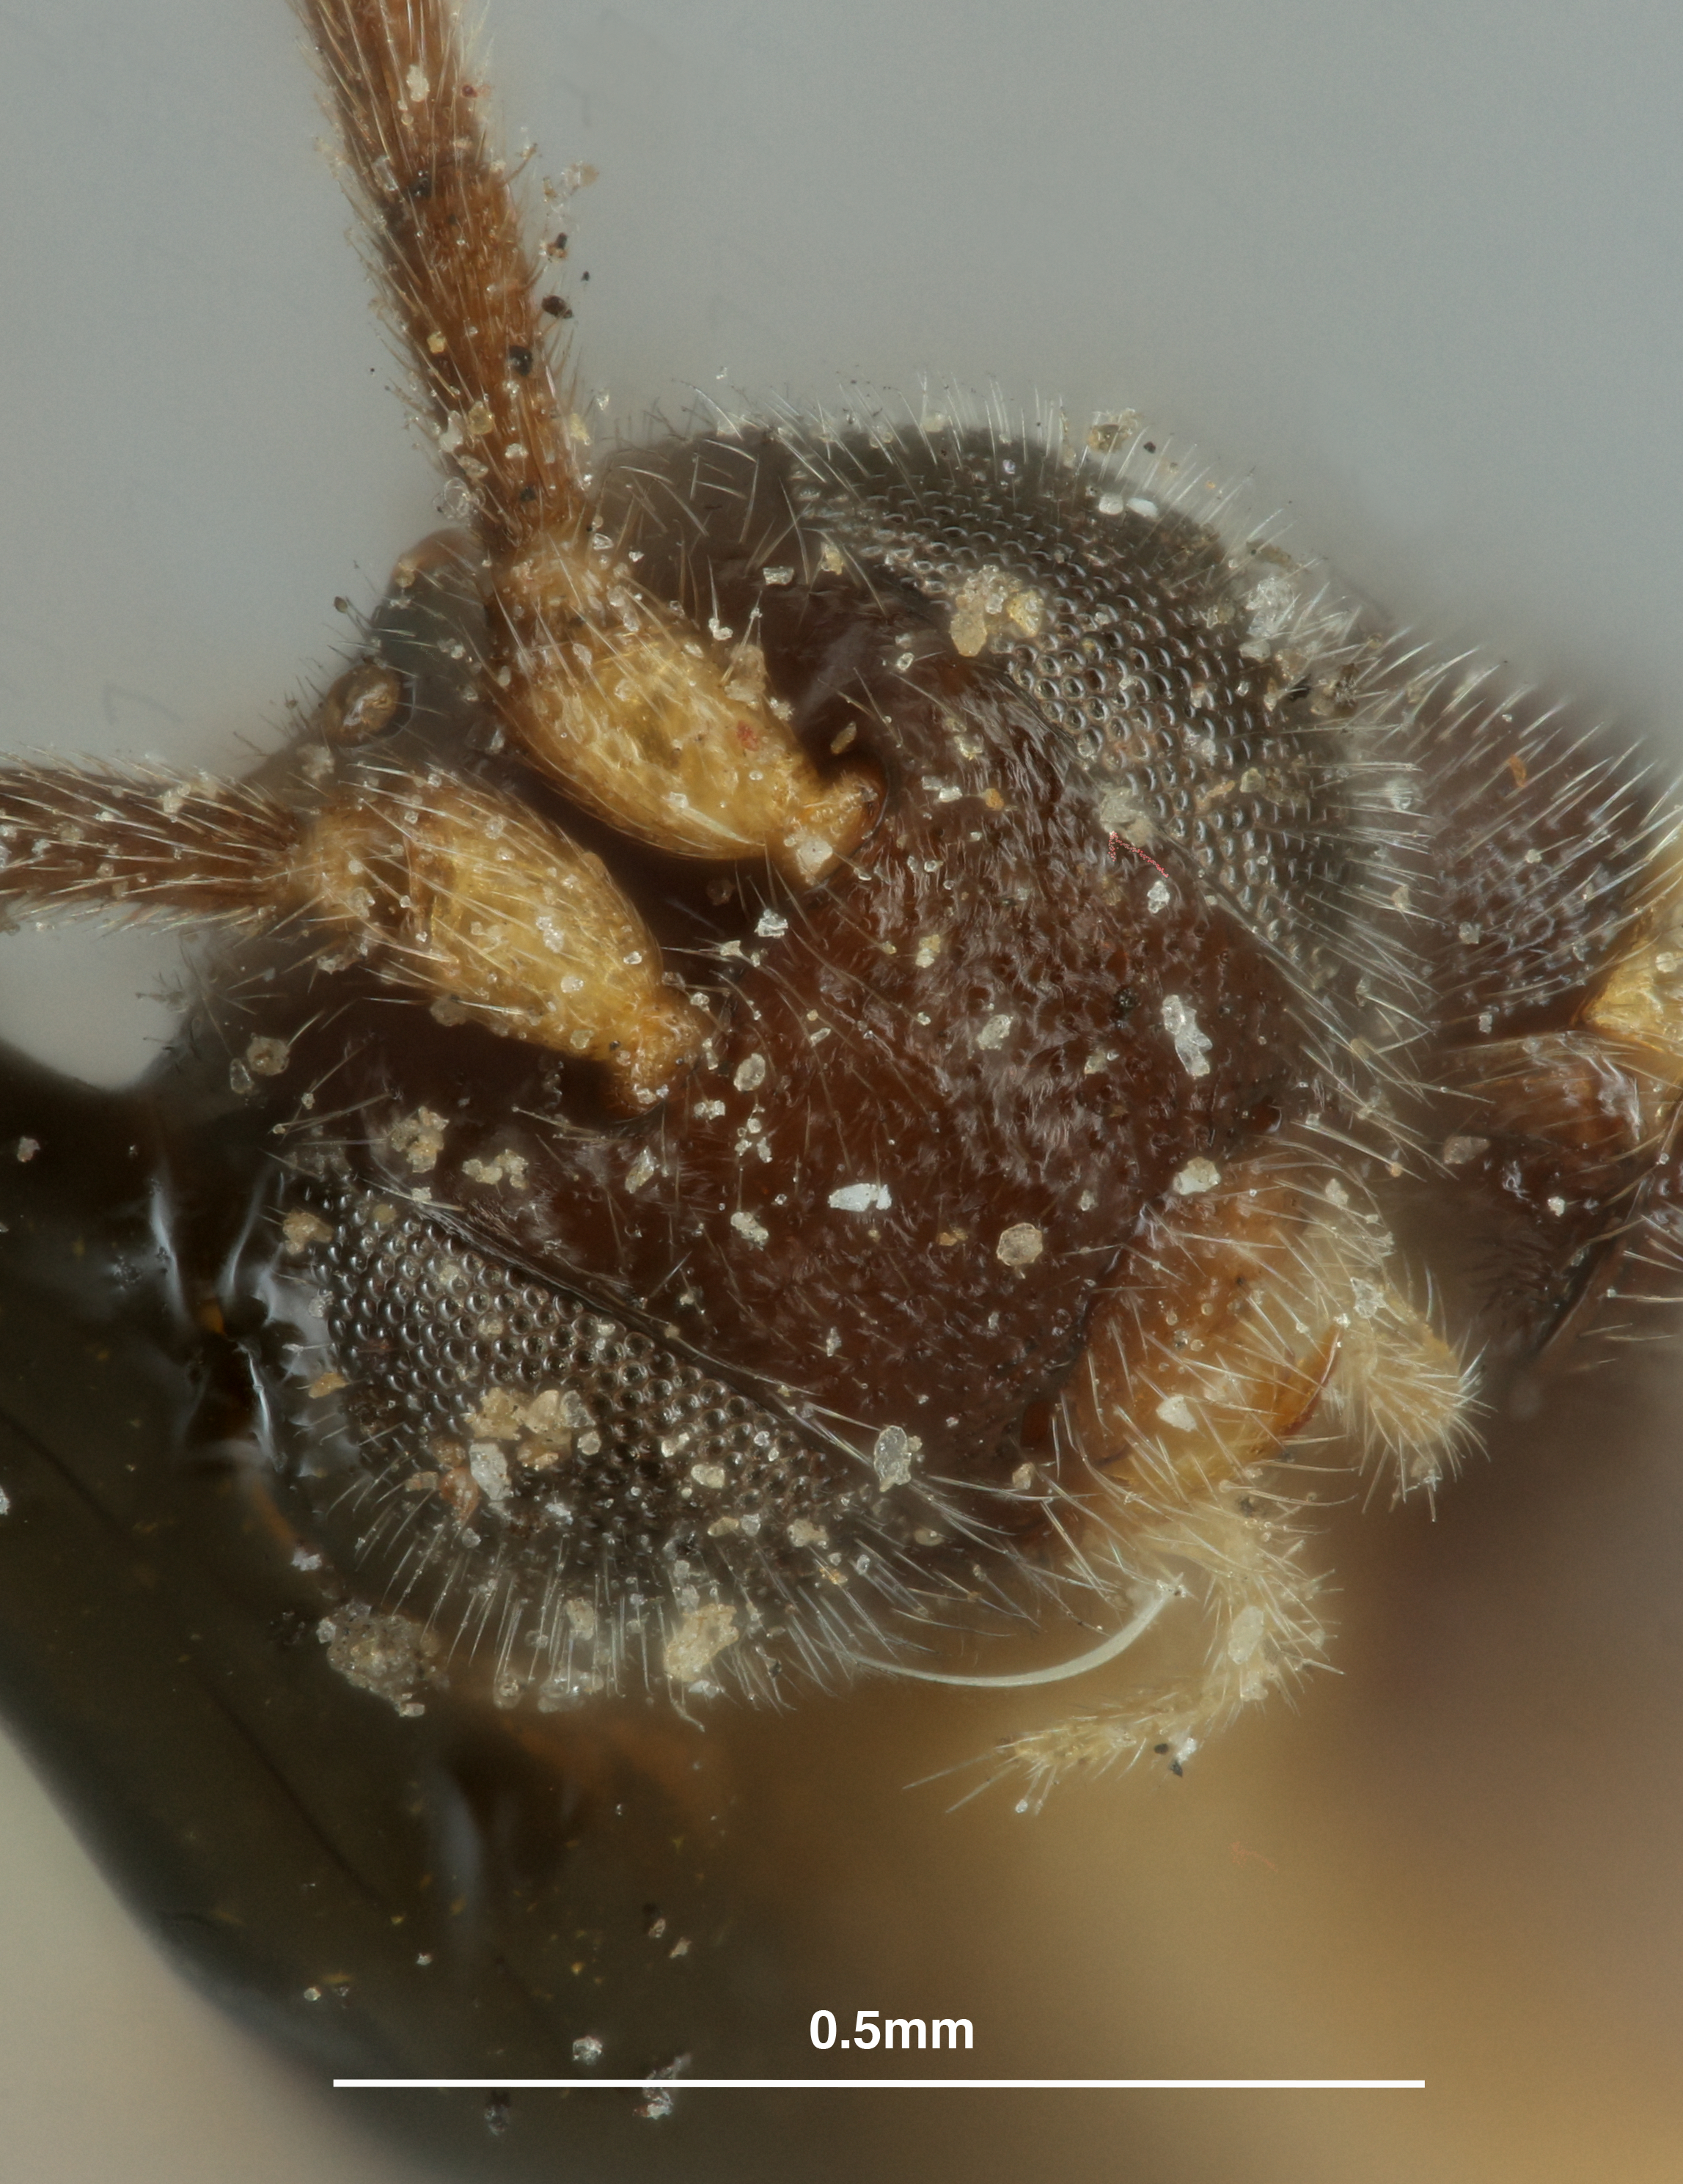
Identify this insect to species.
Protapanteles recurvariae
